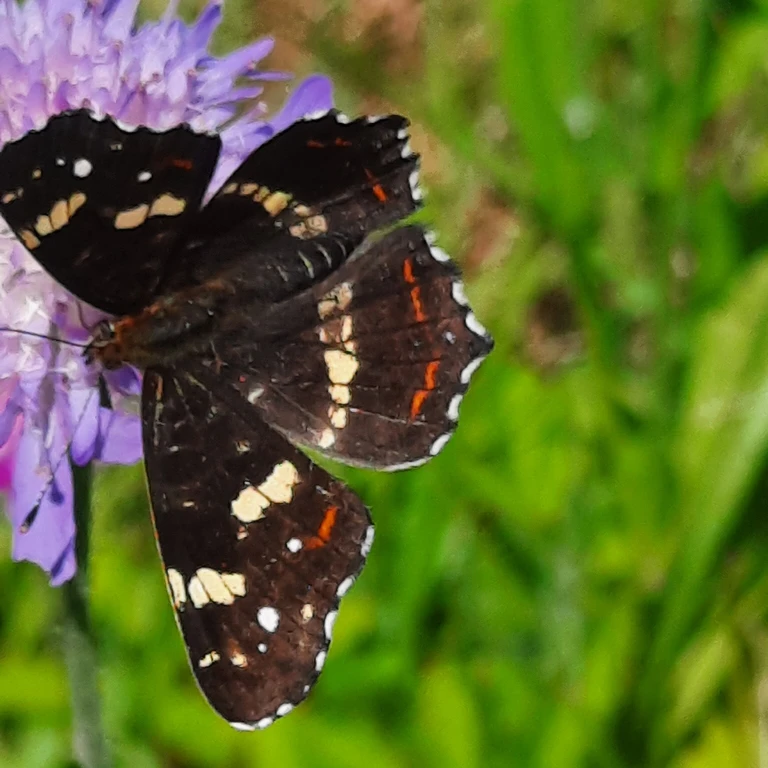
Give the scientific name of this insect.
Araschnia levana
